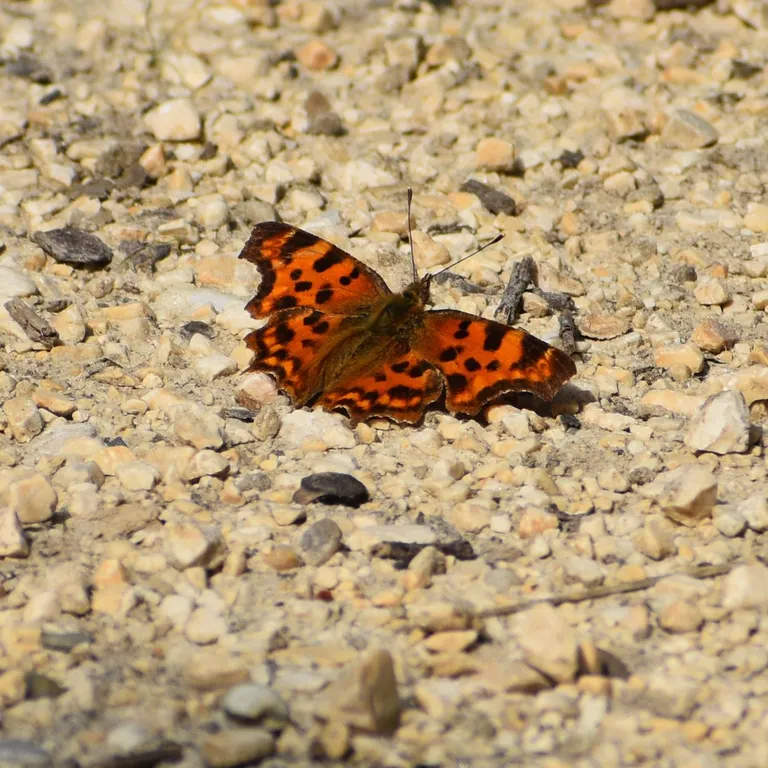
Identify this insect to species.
Polygonia c-album
